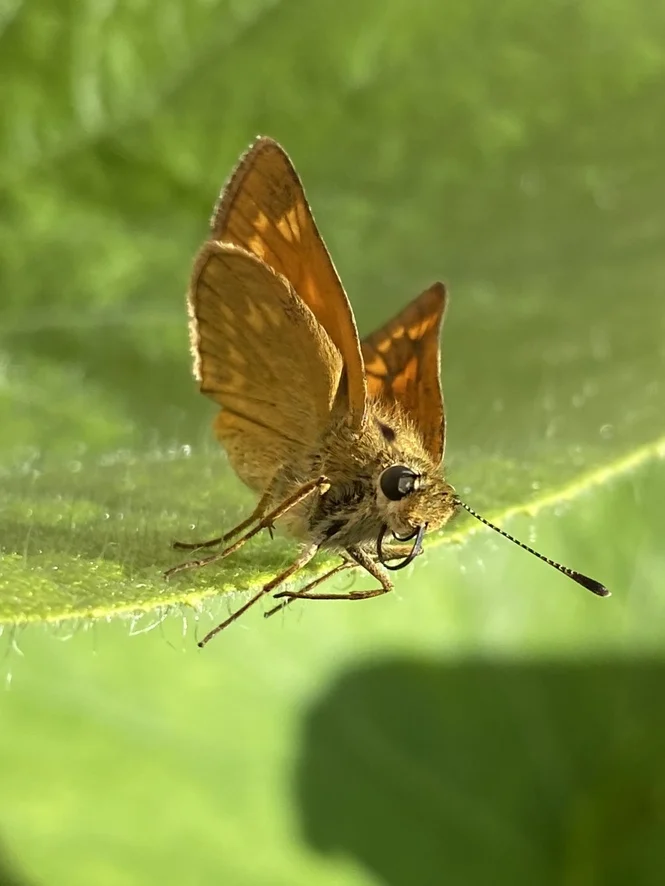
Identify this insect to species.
Ochlodes sylvanus (also Ochlodes venata)
